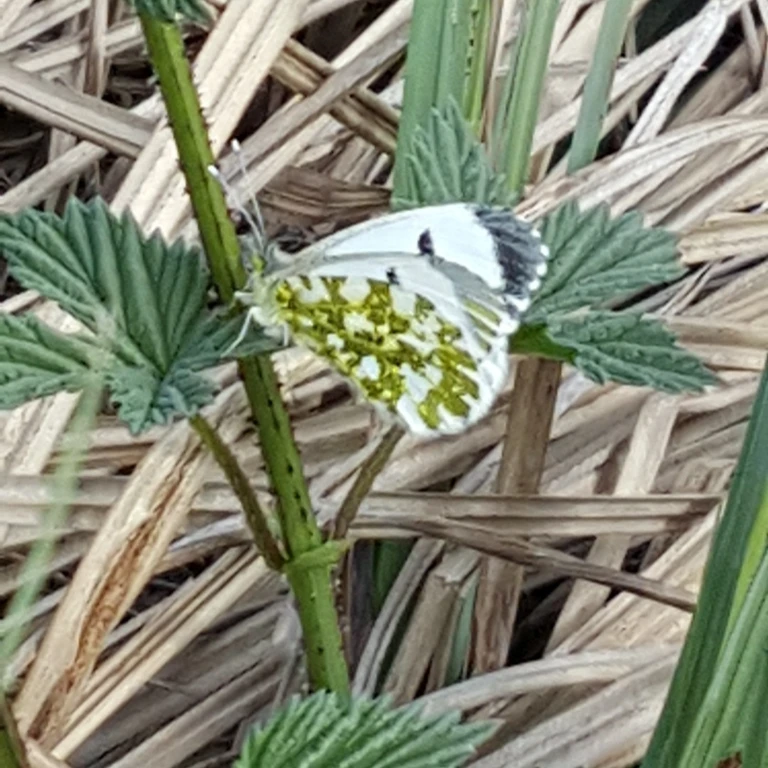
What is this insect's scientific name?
Anthocharis cardamines
